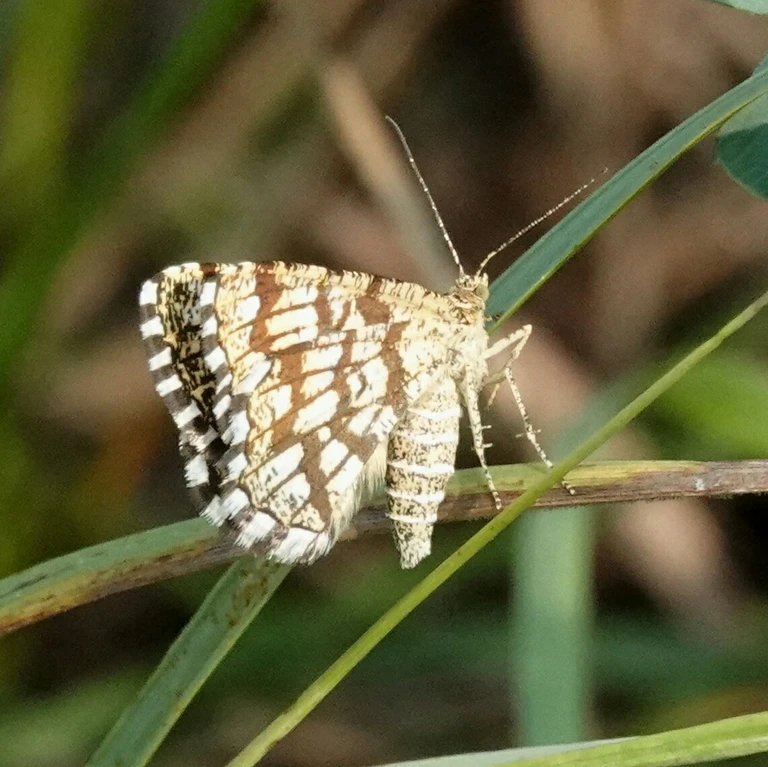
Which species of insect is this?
Chiasmia clathrata
